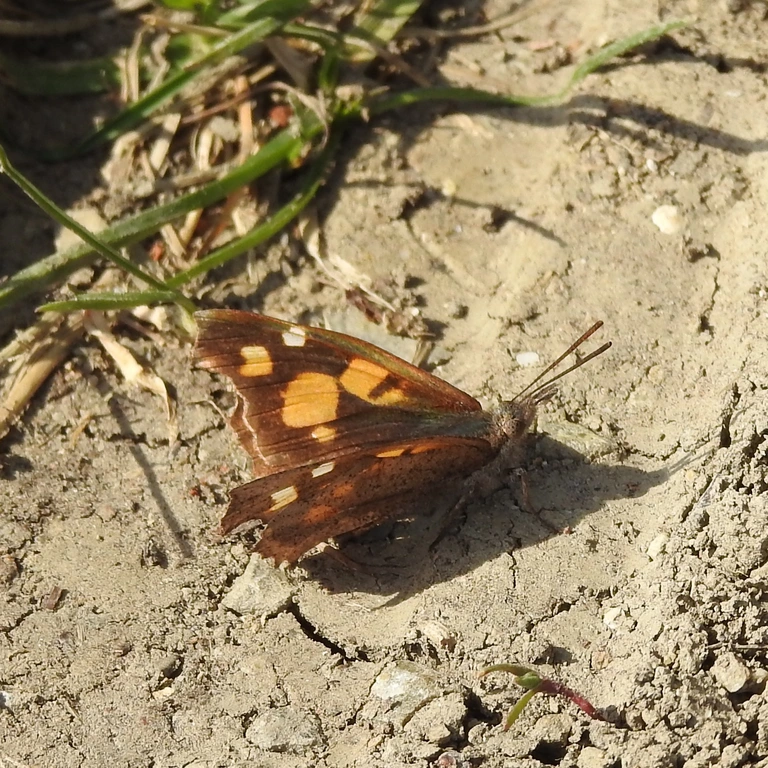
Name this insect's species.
Libythea celtis
